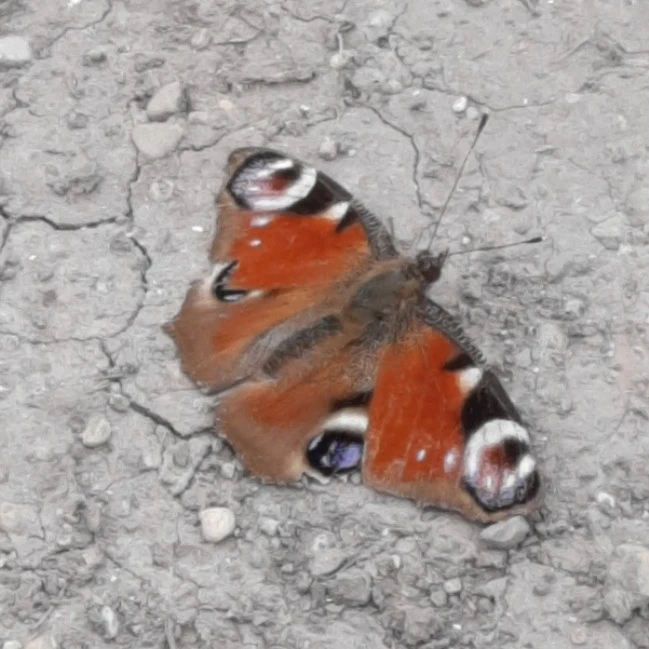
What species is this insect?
Aglais io
